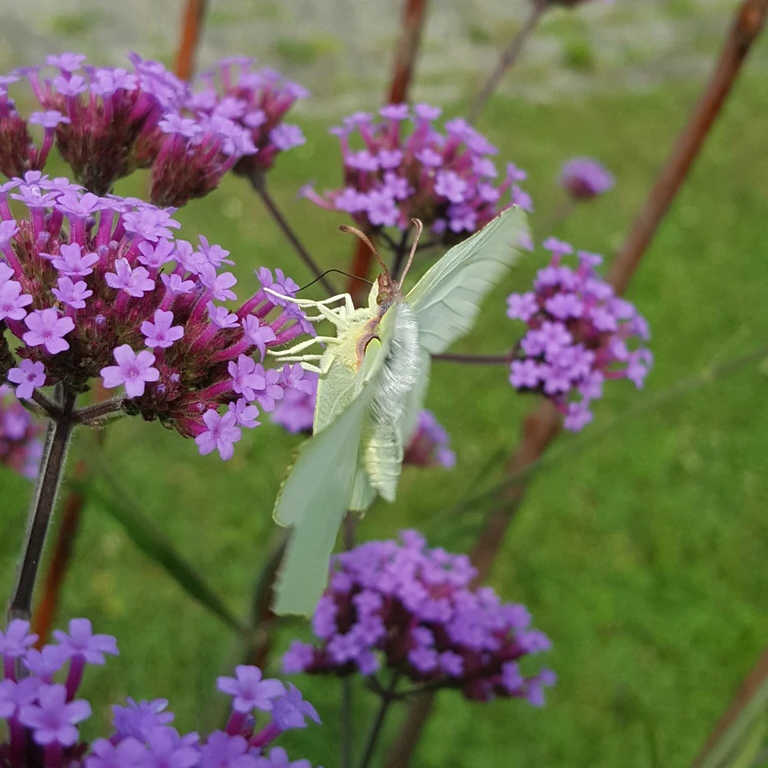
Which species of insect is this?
Gonepteryx rhamni
